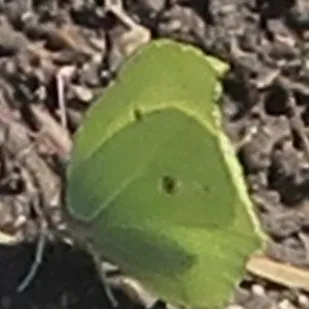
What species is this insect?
Gonepteryx rhamni
